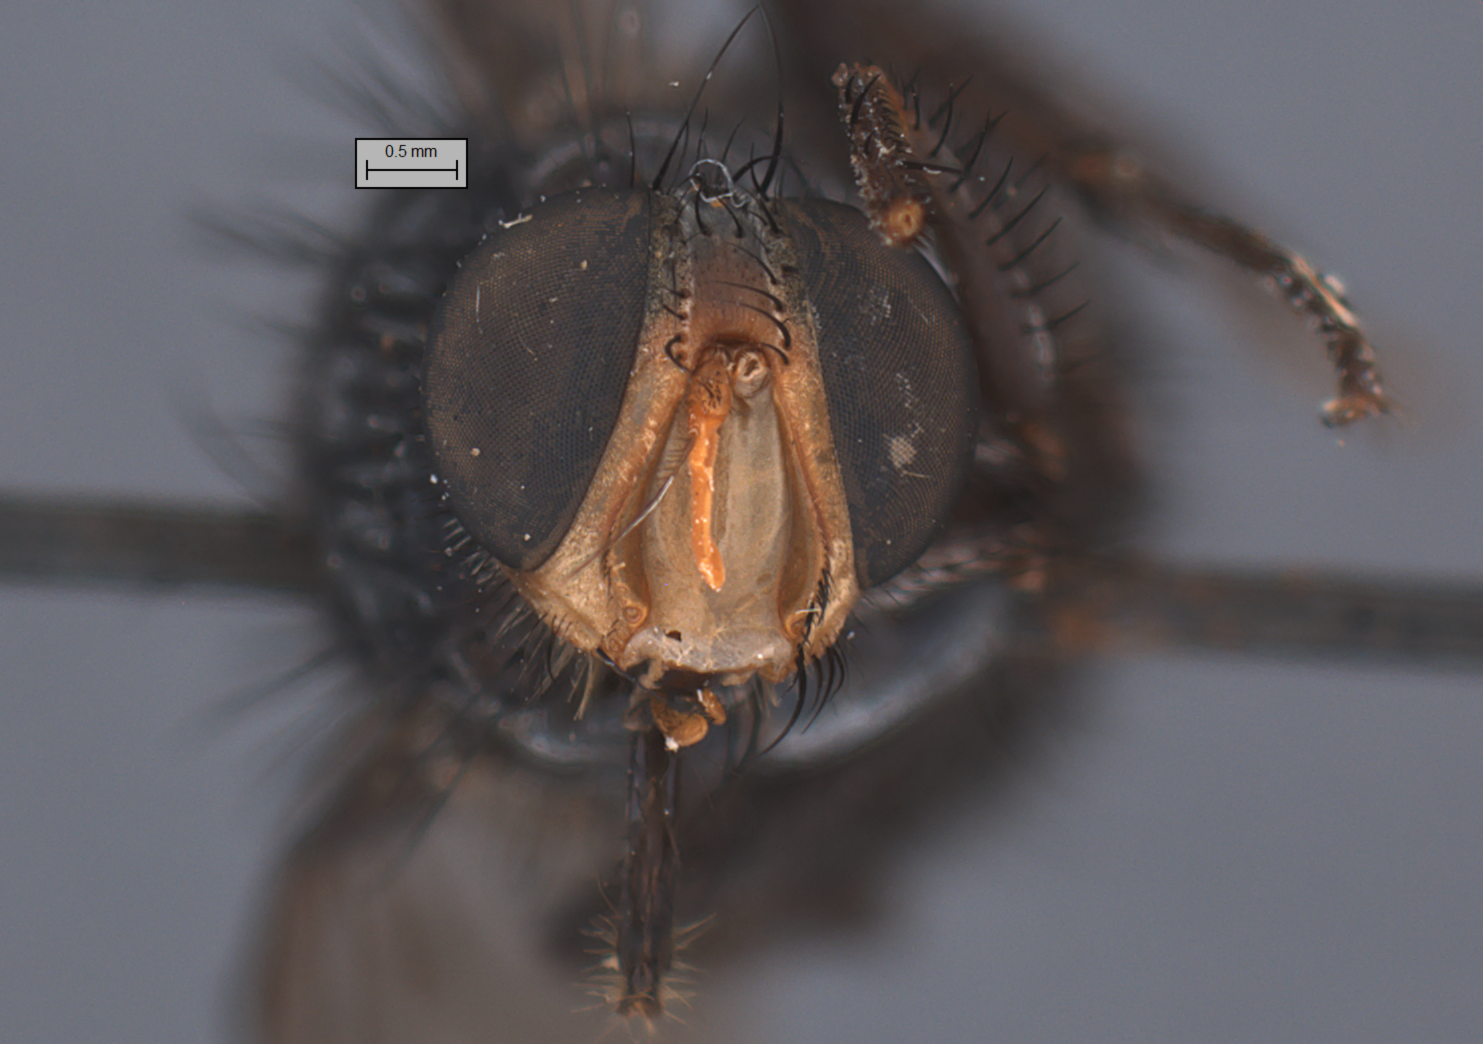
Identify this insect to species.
Henriquella spicata
